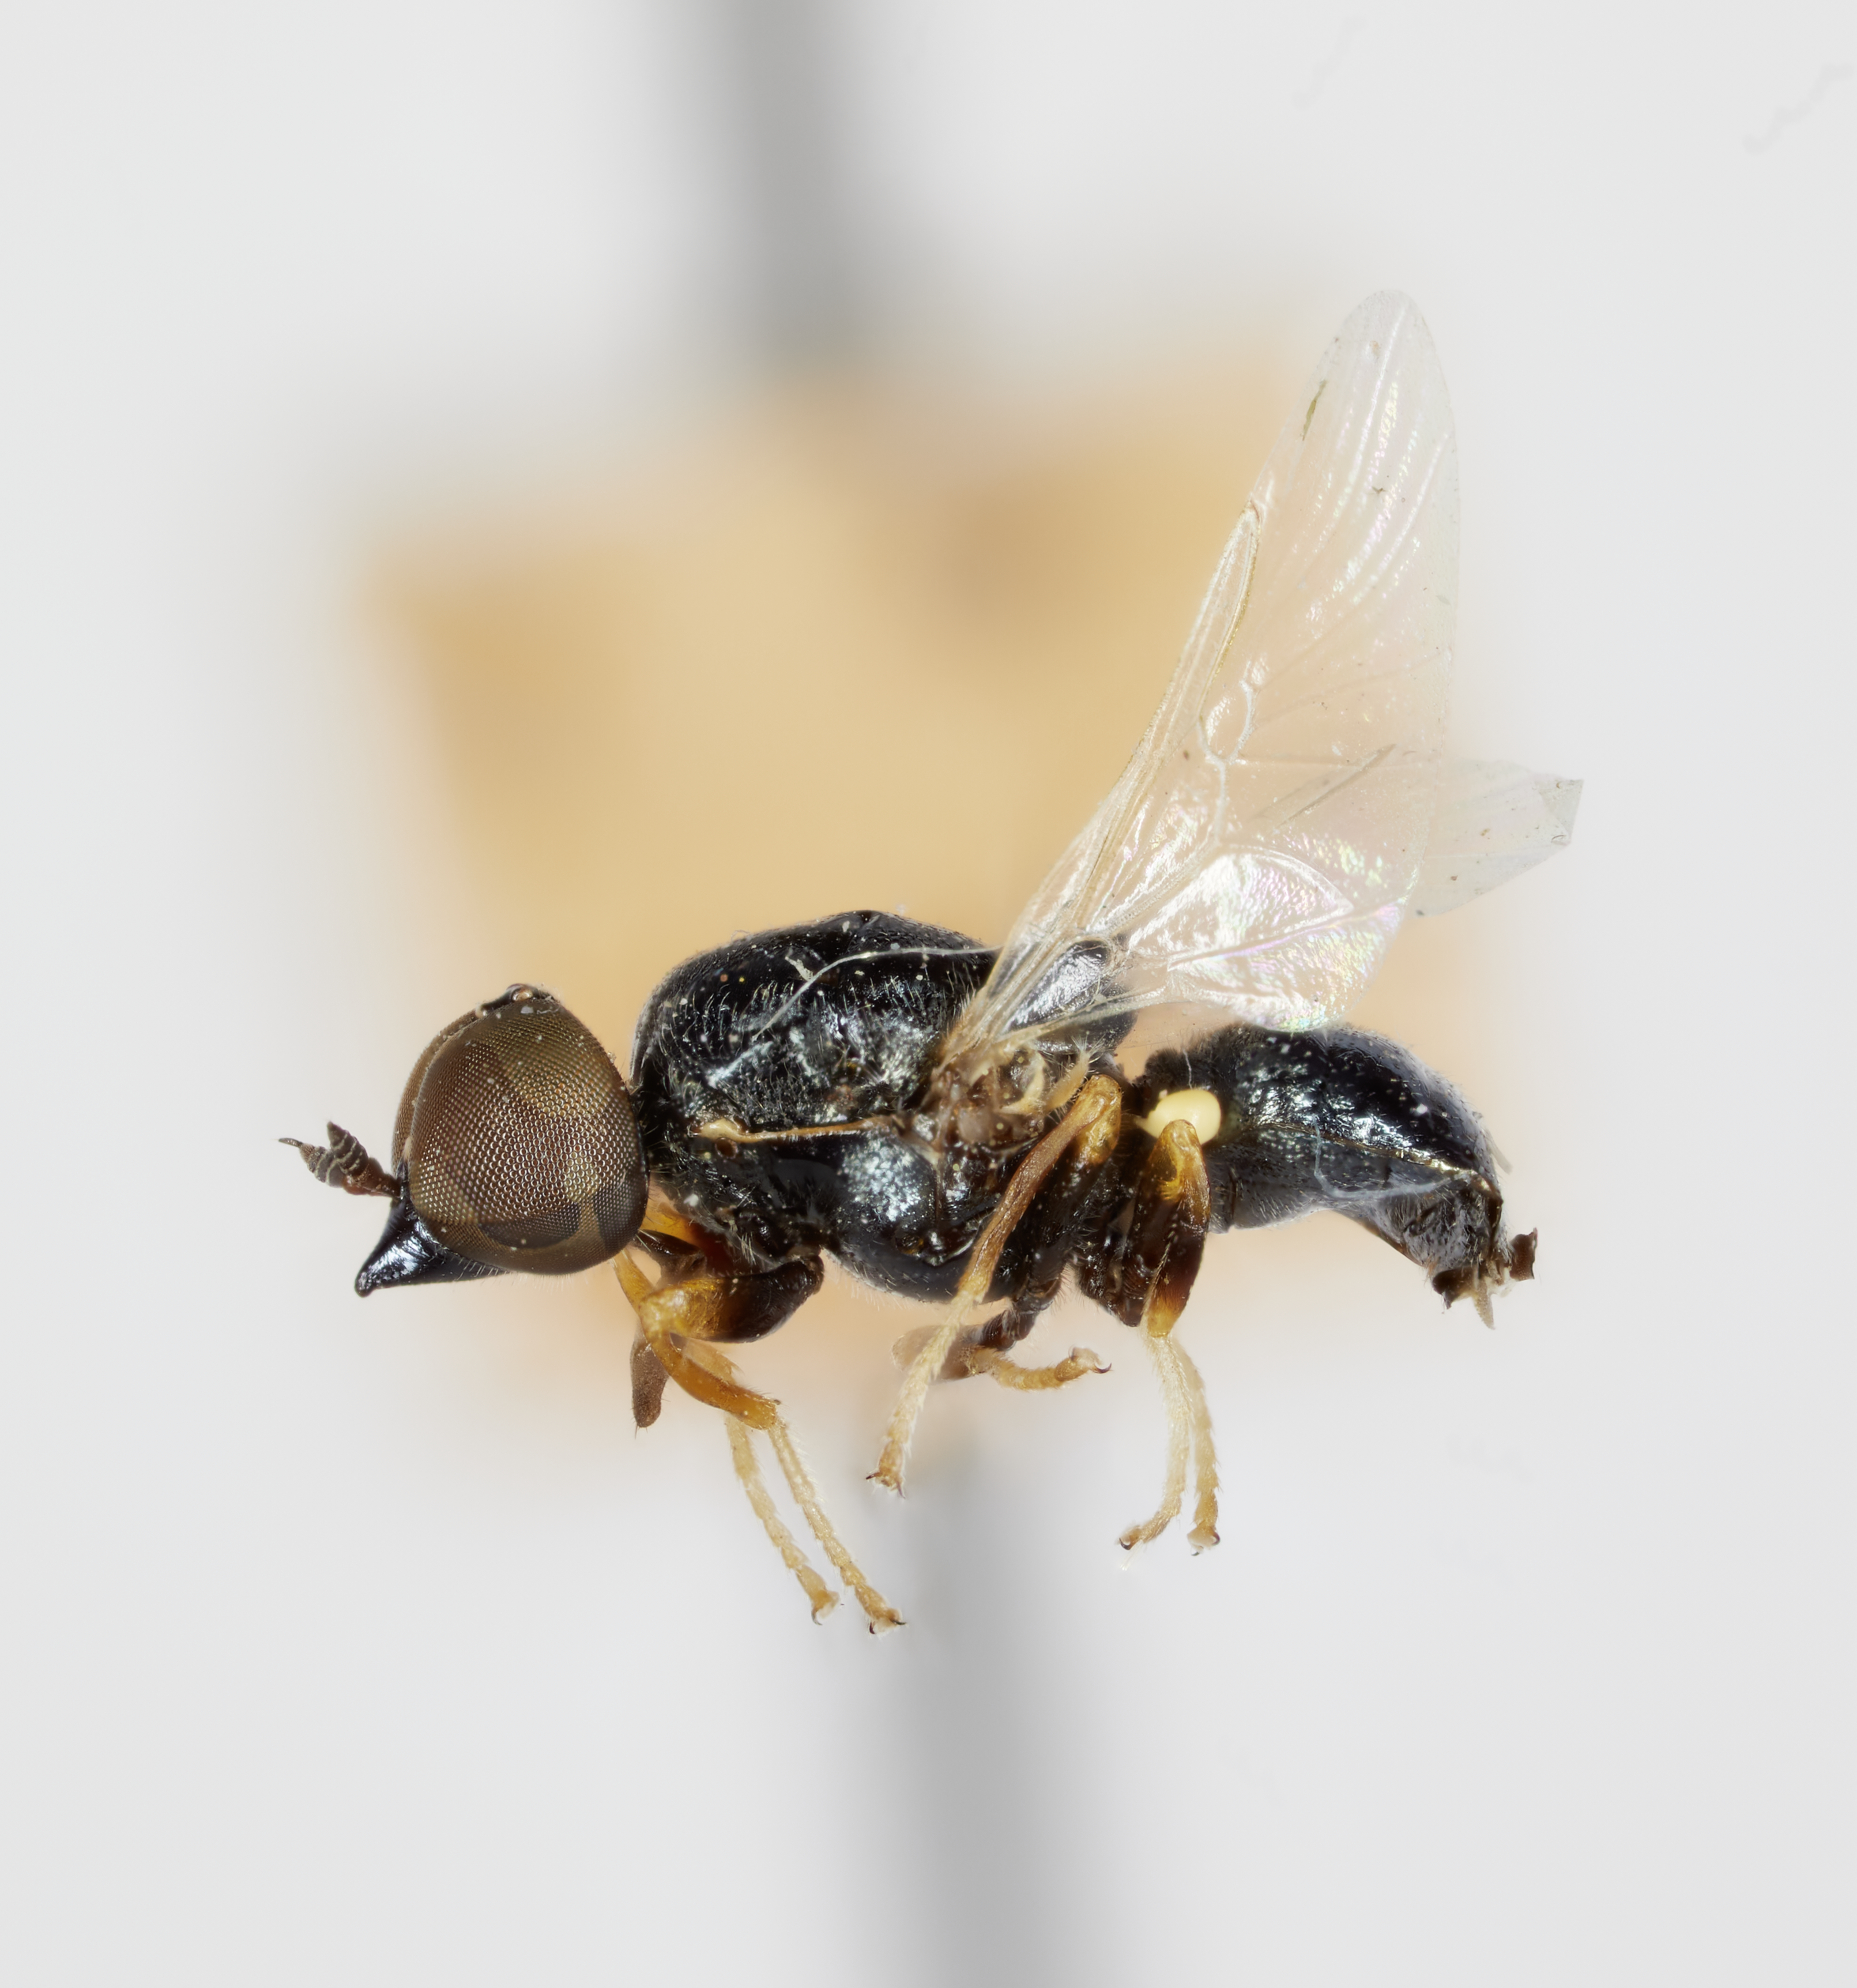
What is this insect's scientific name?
Nemotelus sabroskyi
